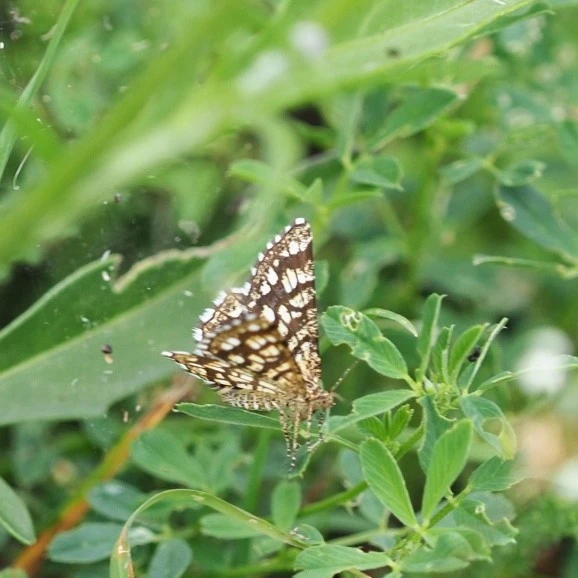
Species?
Chiasmia clathrata
